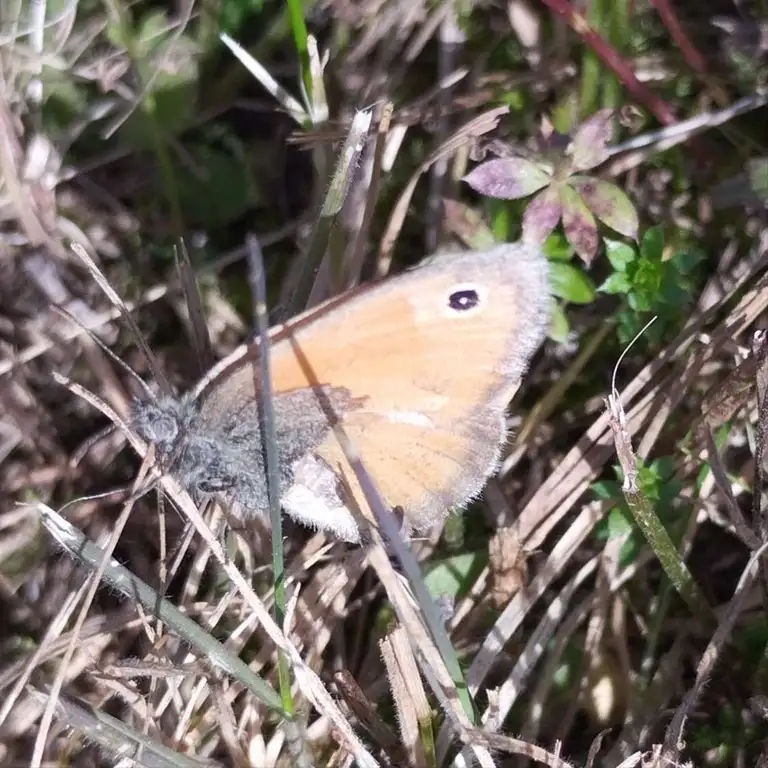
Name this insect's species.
Coenonympha pamphilus
